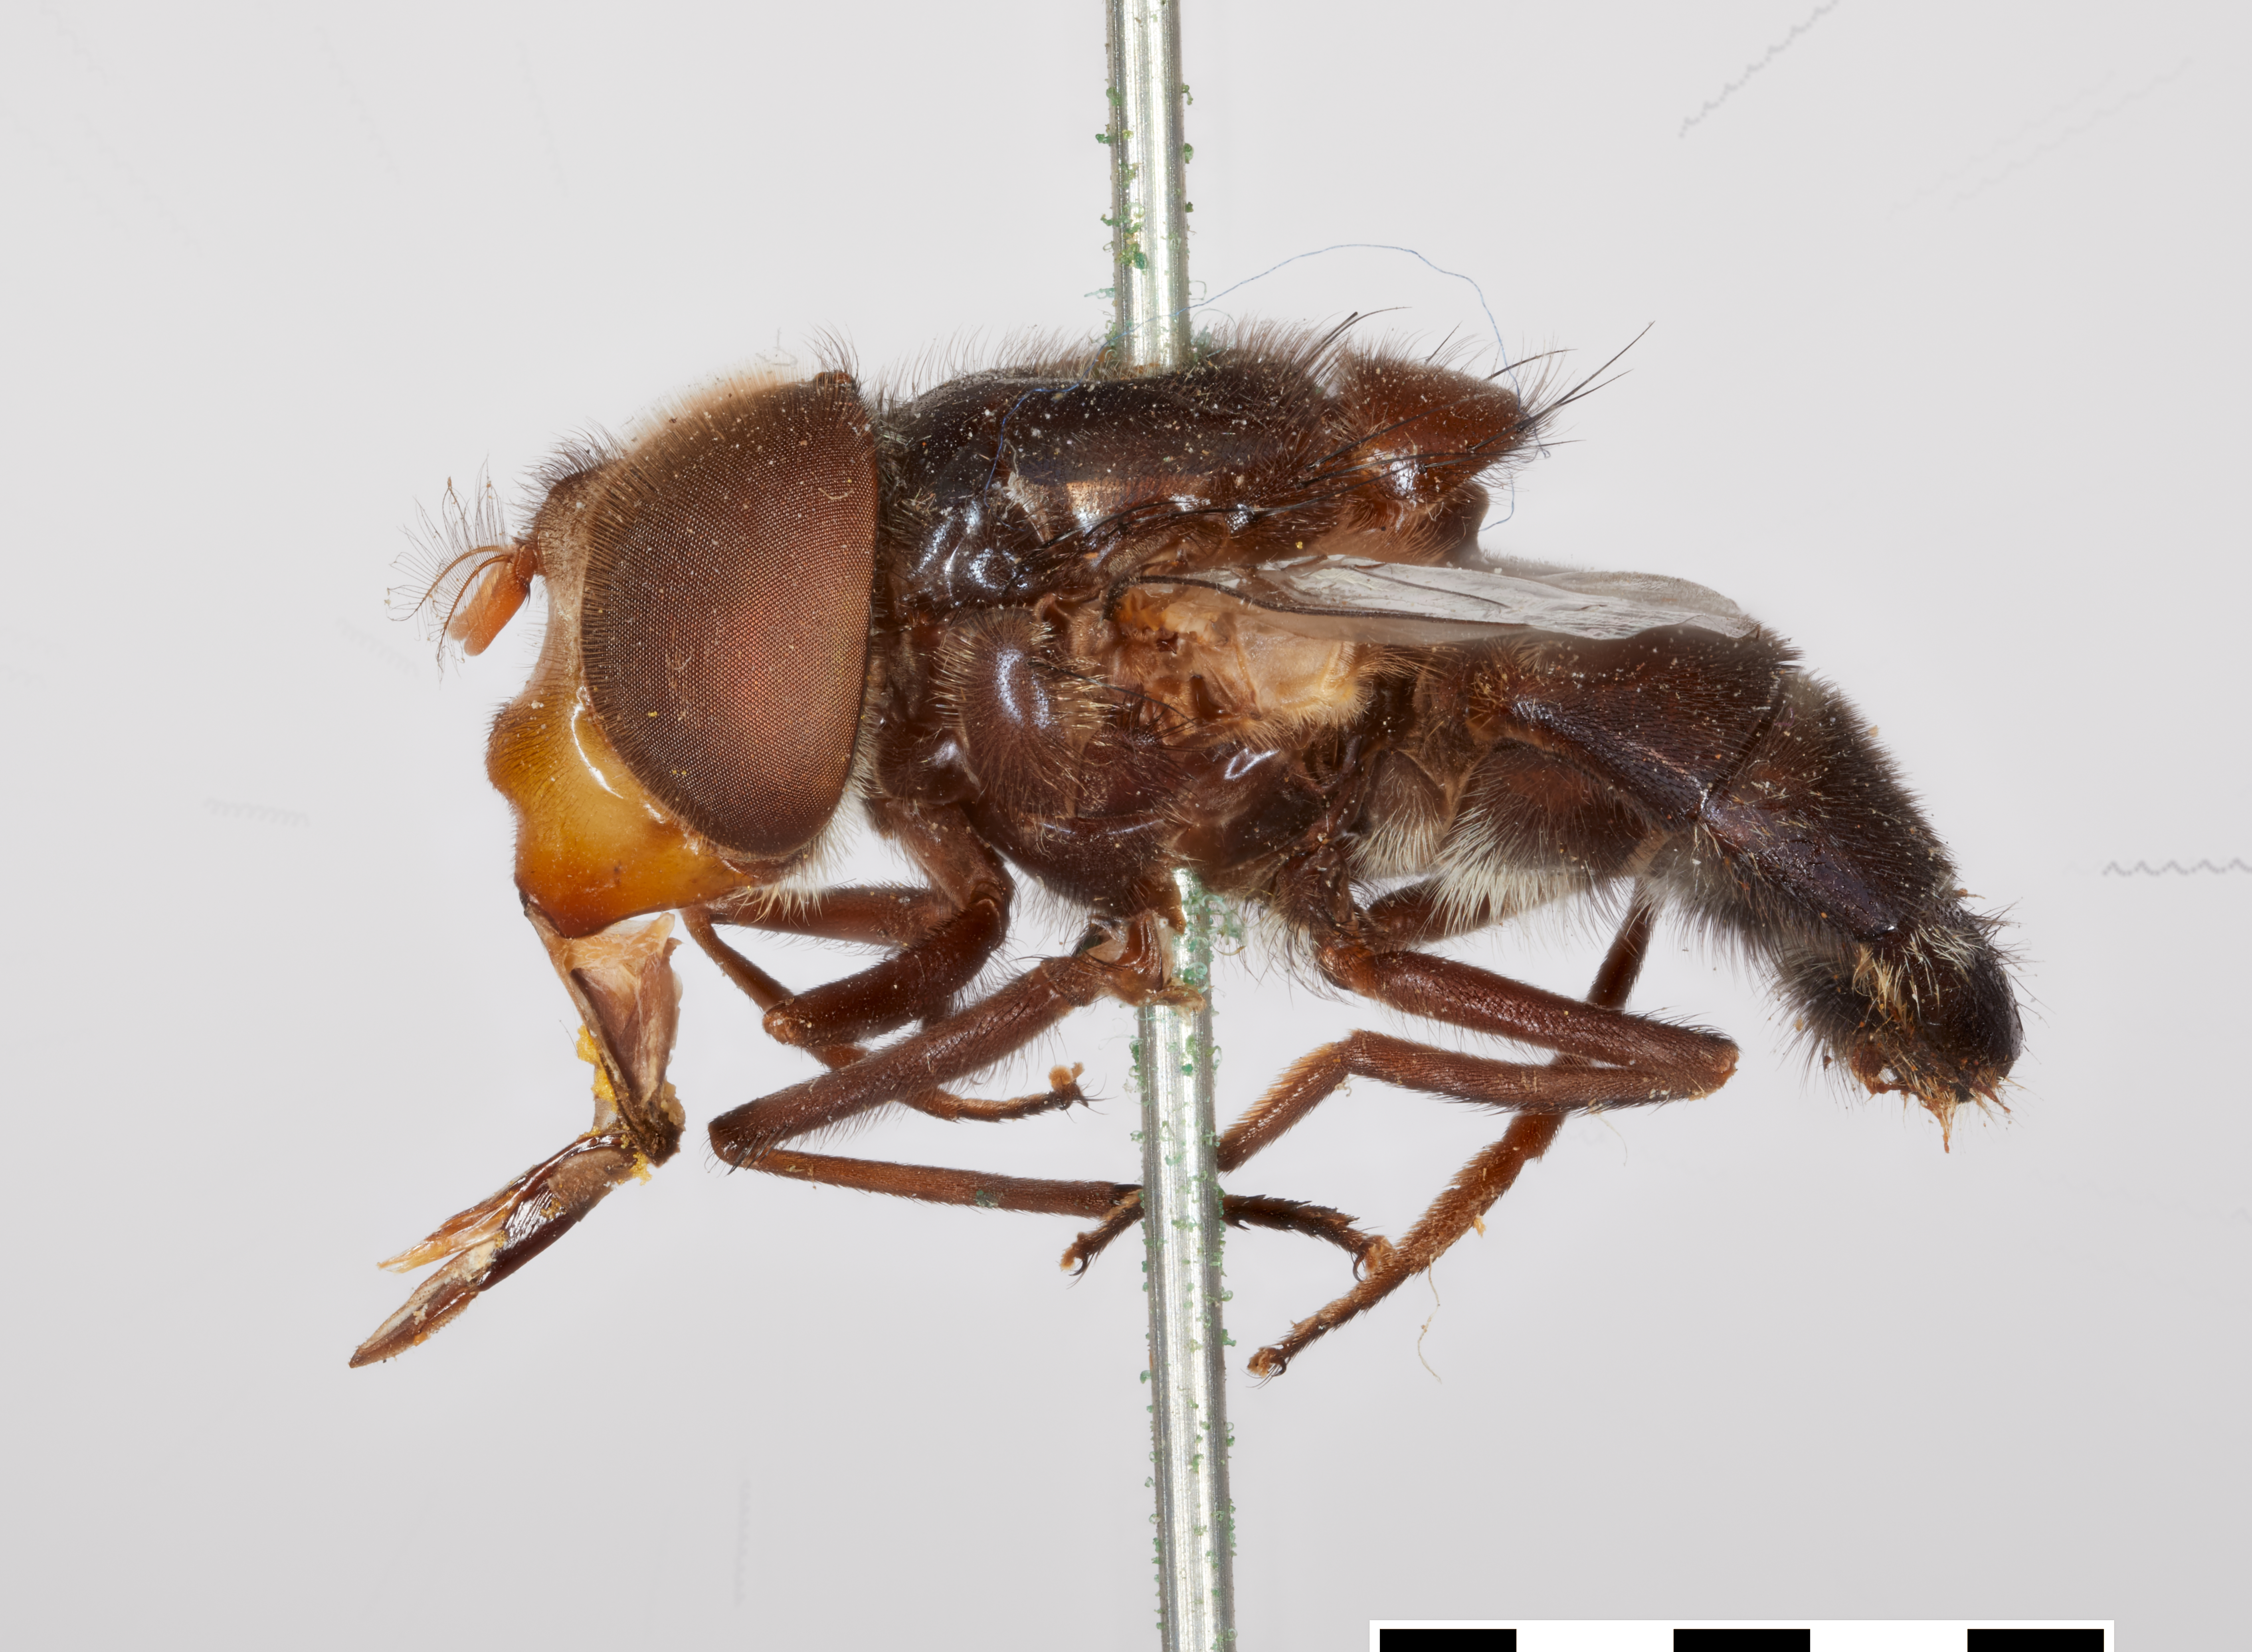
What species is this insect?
Volucella chaetophora
